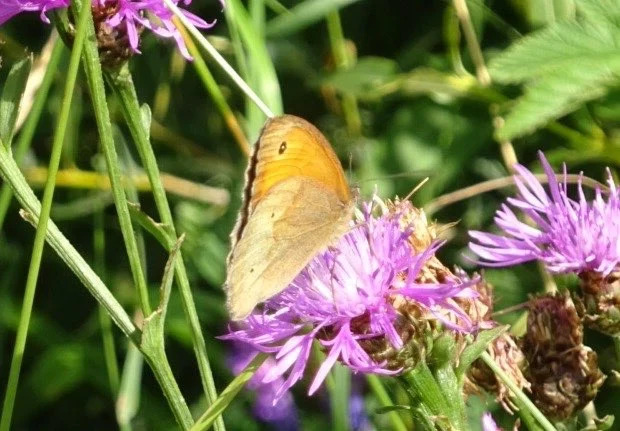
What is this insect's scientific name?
Maniola jurtina
